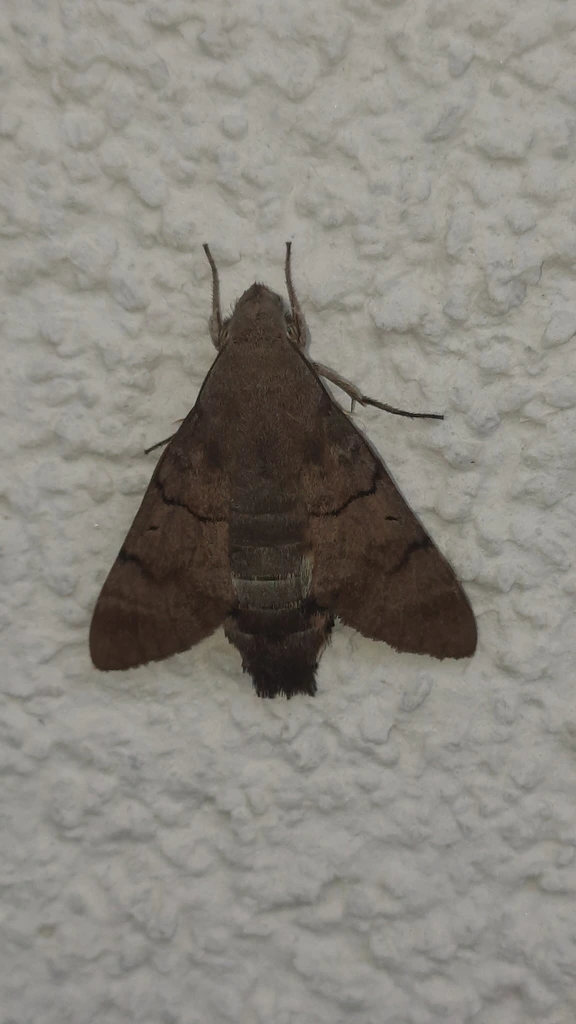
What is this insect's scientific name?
Macroglossum stellatarum
